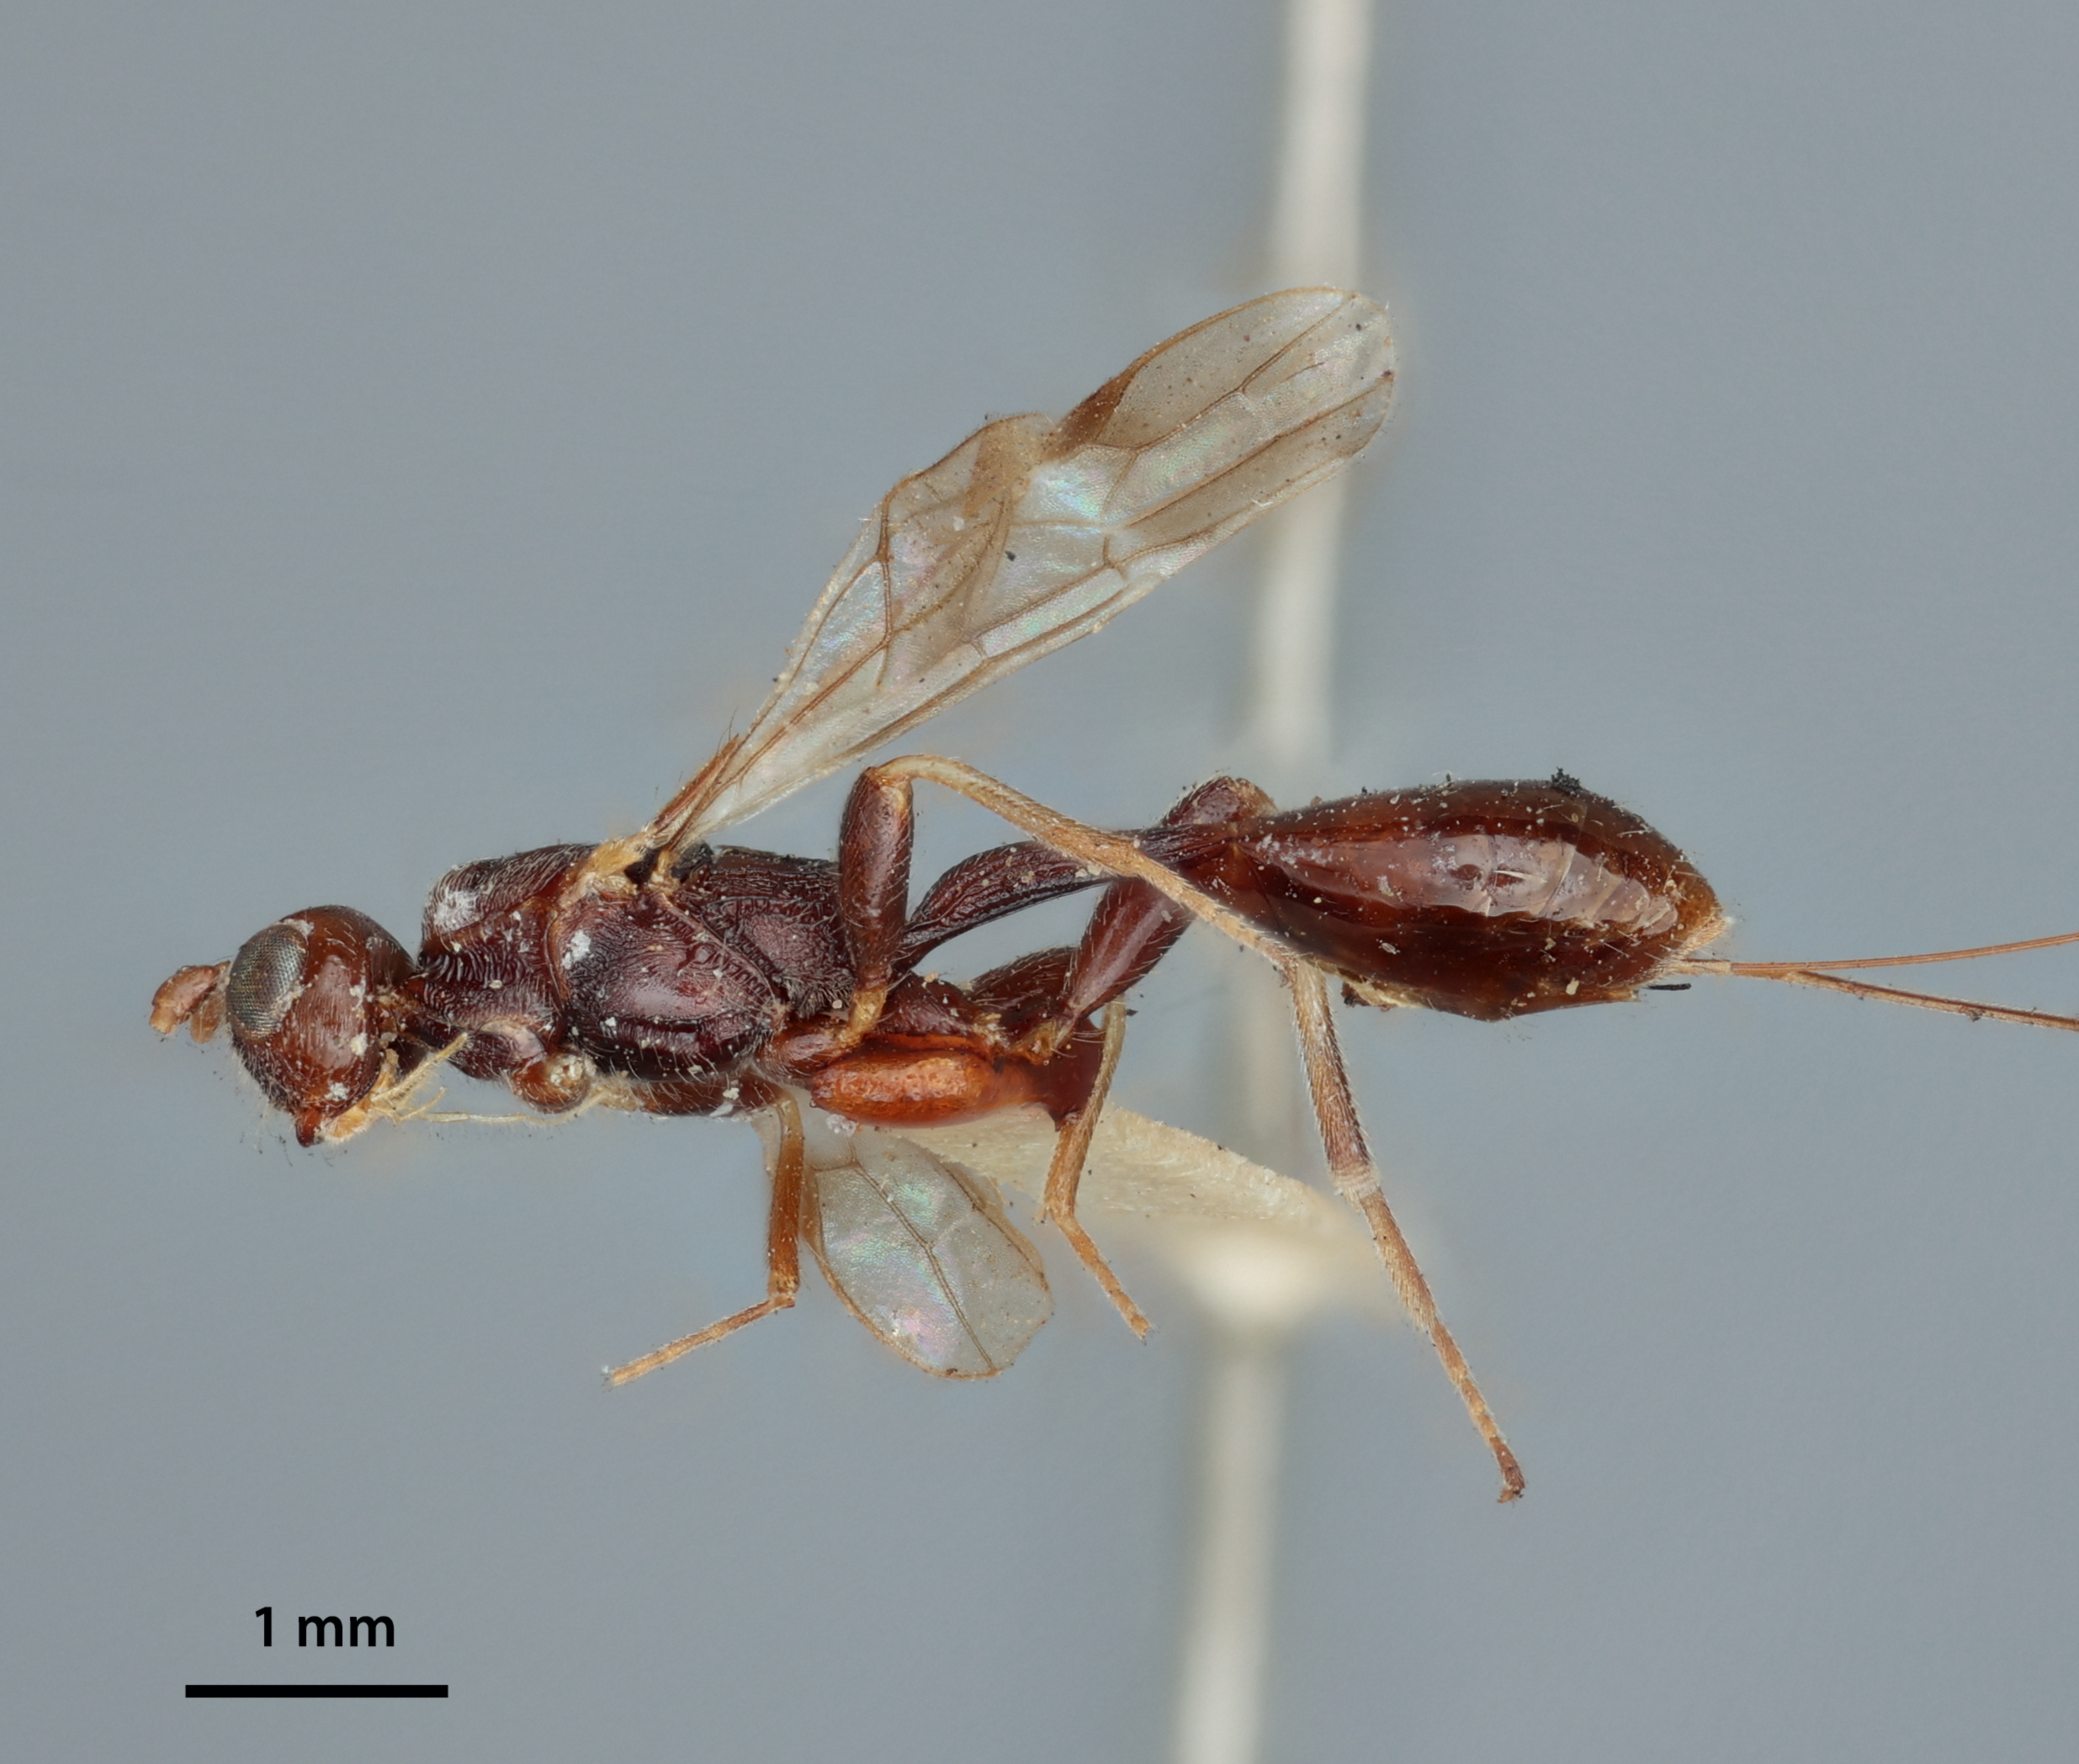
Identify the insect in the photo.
Spathius semele
